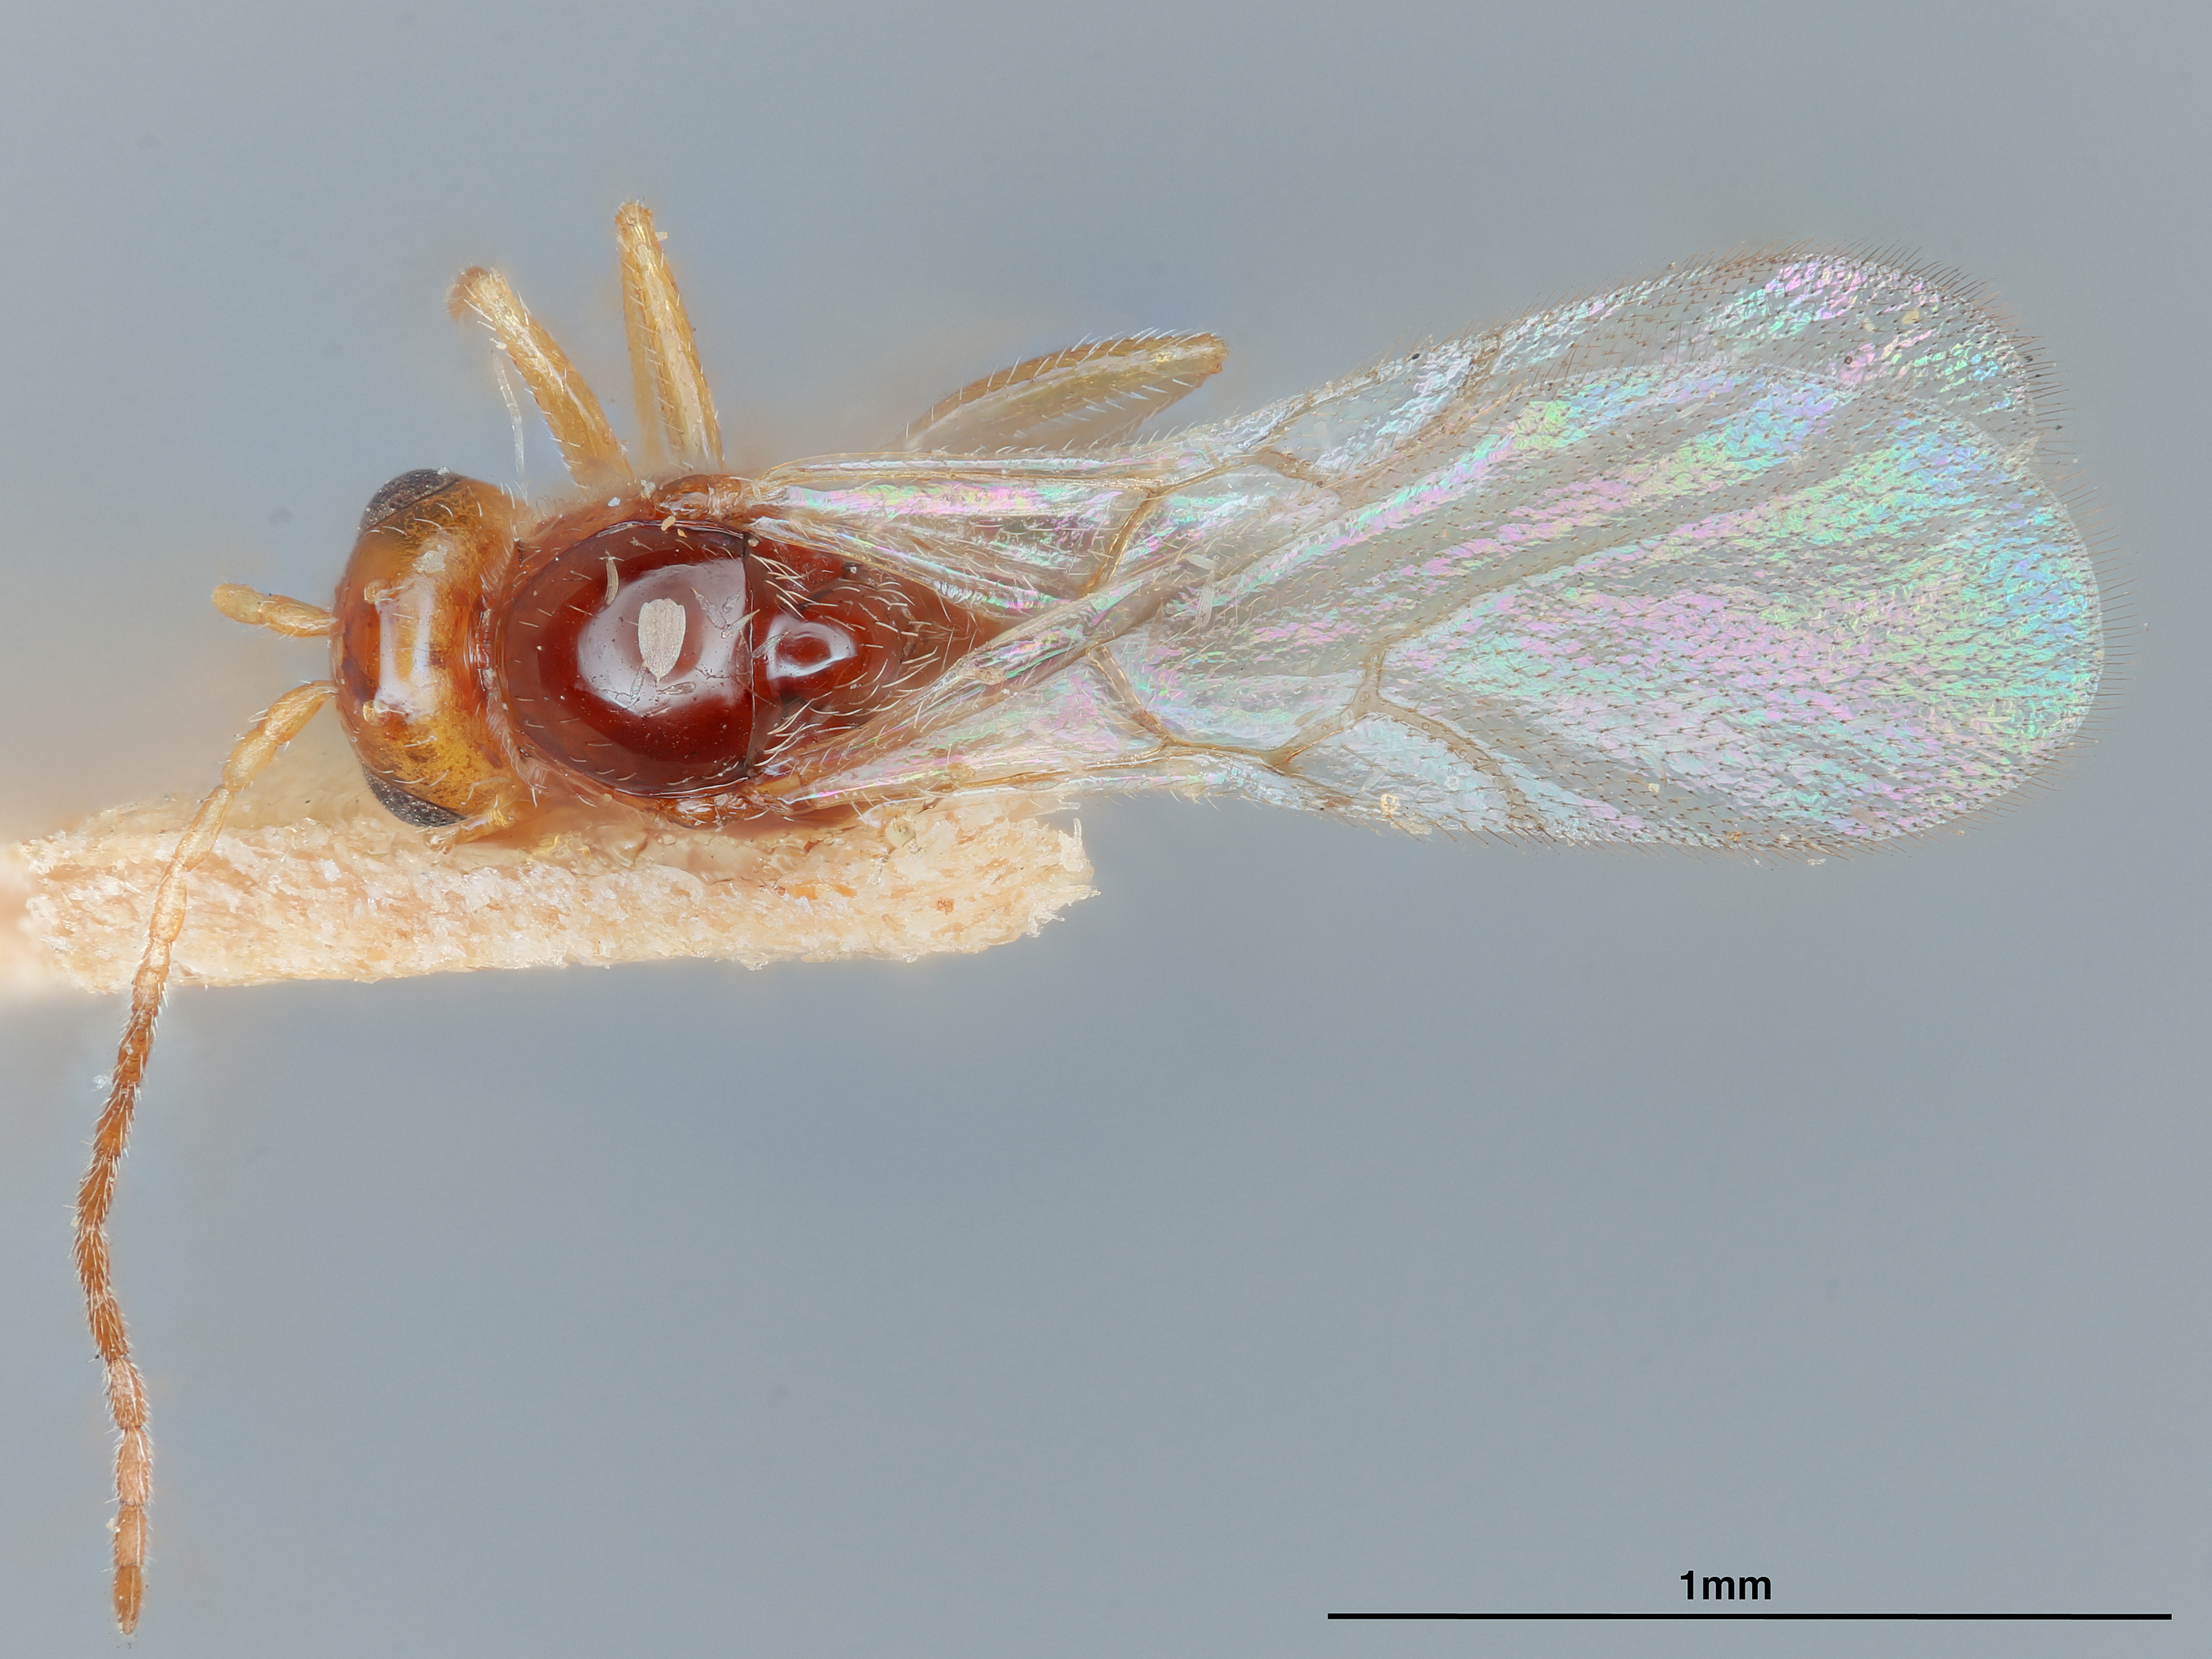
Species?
Alloxysta rufipleura
